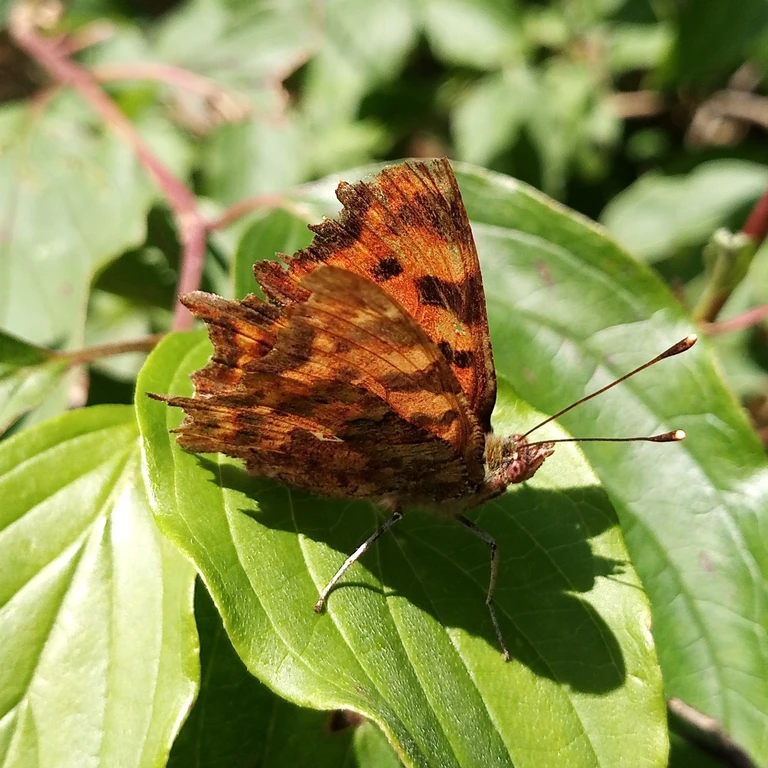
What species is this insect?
Polygonia c-album
